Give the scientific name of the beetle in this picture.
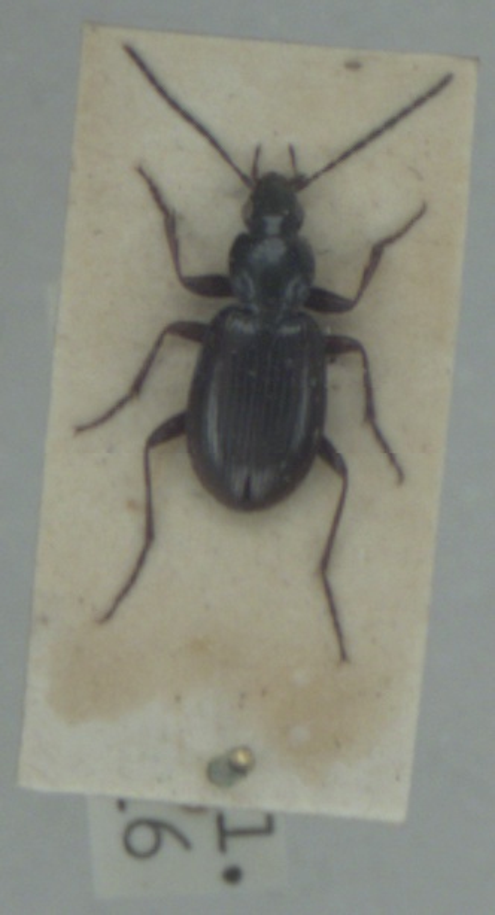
Agonum fuliginosum
